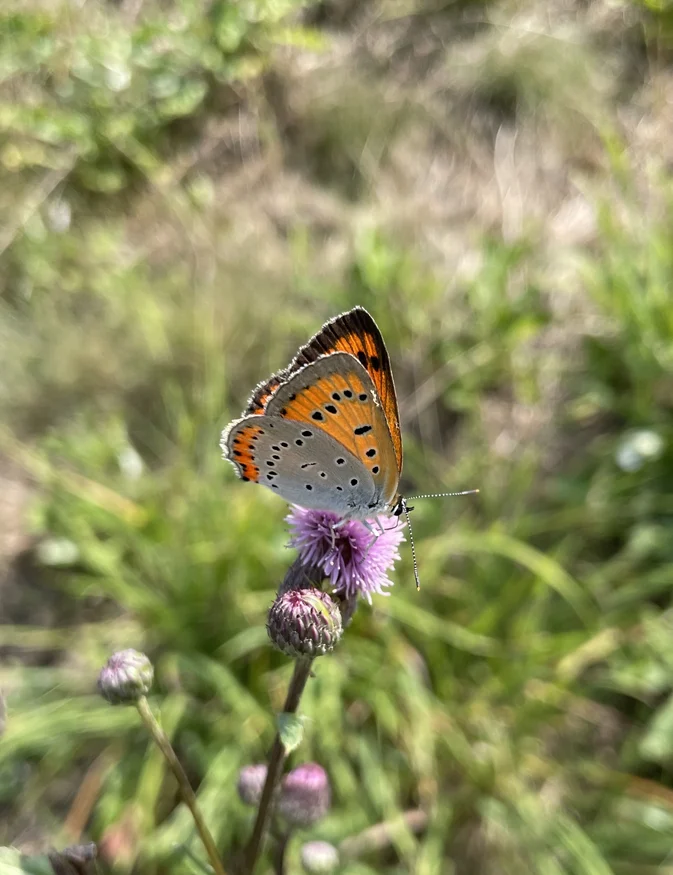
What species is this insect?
Lycaena dispar
